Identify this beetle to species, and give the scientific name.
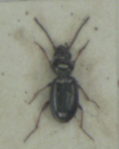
Bembidion lampros
